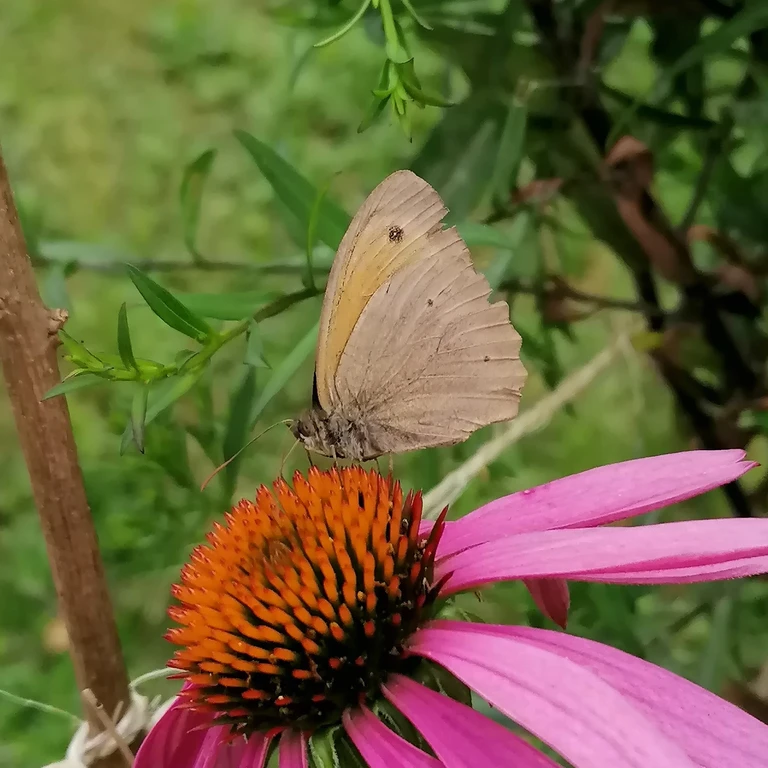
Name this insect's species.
Maniola jurtina
